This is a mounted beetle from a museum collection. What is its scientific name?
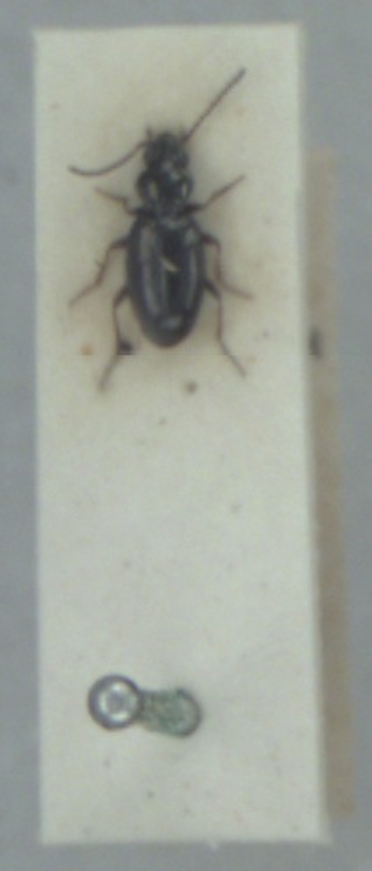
Bembidion lampros
